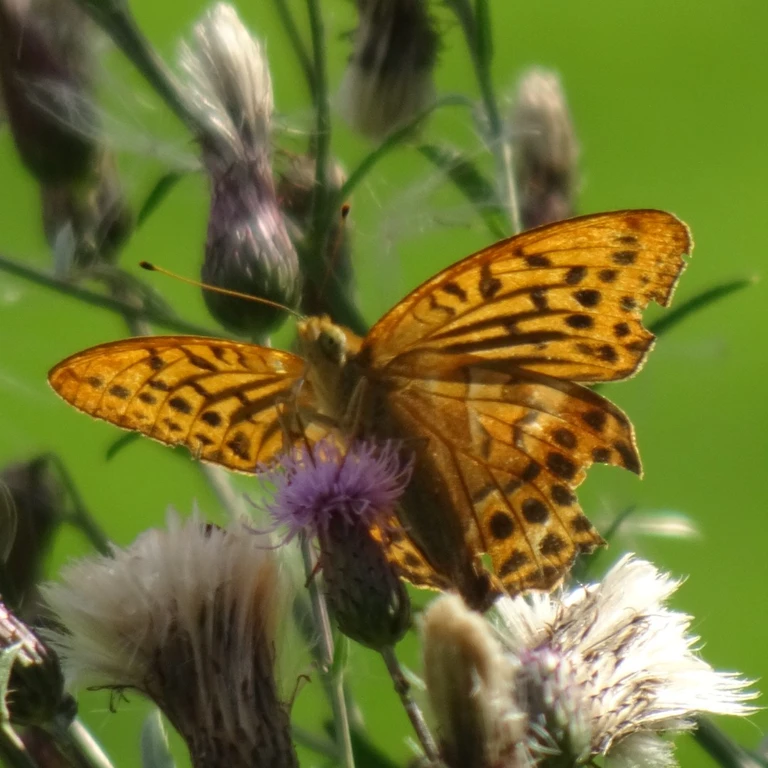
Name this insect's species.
Argynnis paphia
